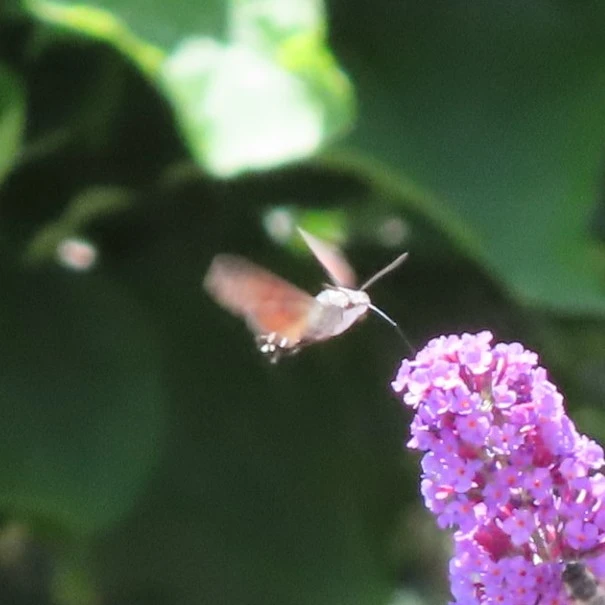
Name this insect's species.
Macroglossum stellatarum
